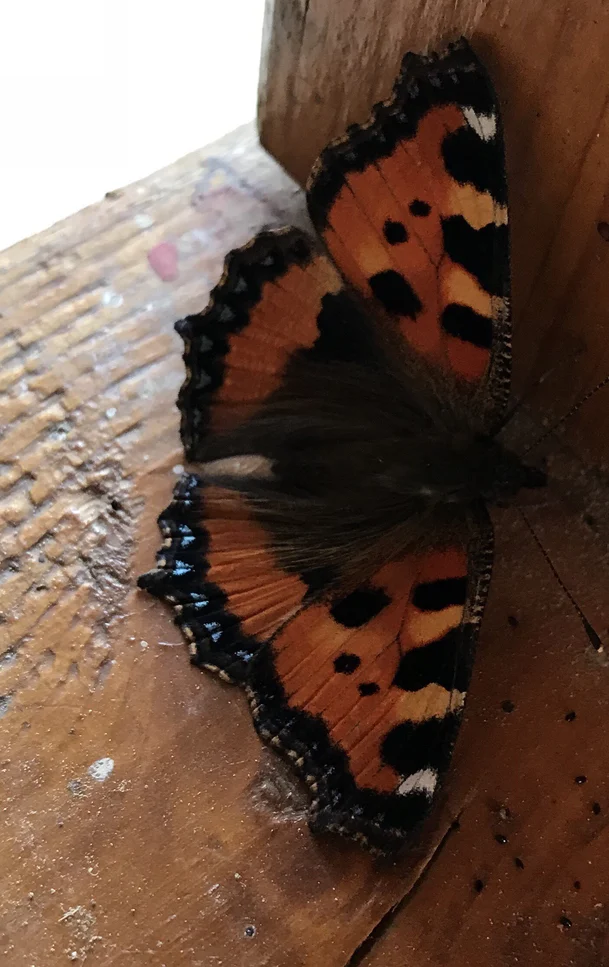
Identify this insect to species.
Aglais urticae
